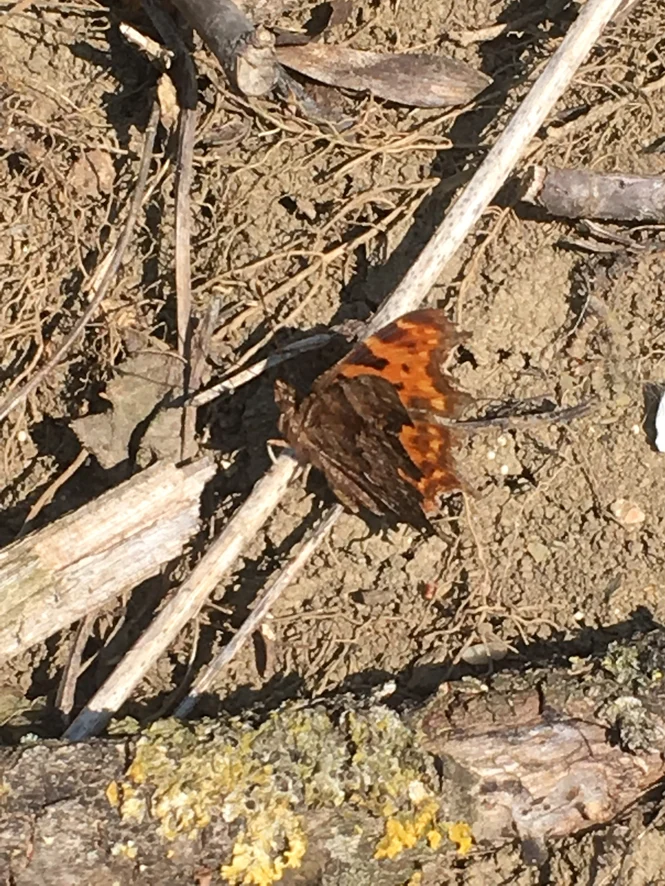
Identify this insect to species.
Polygonia c-album
